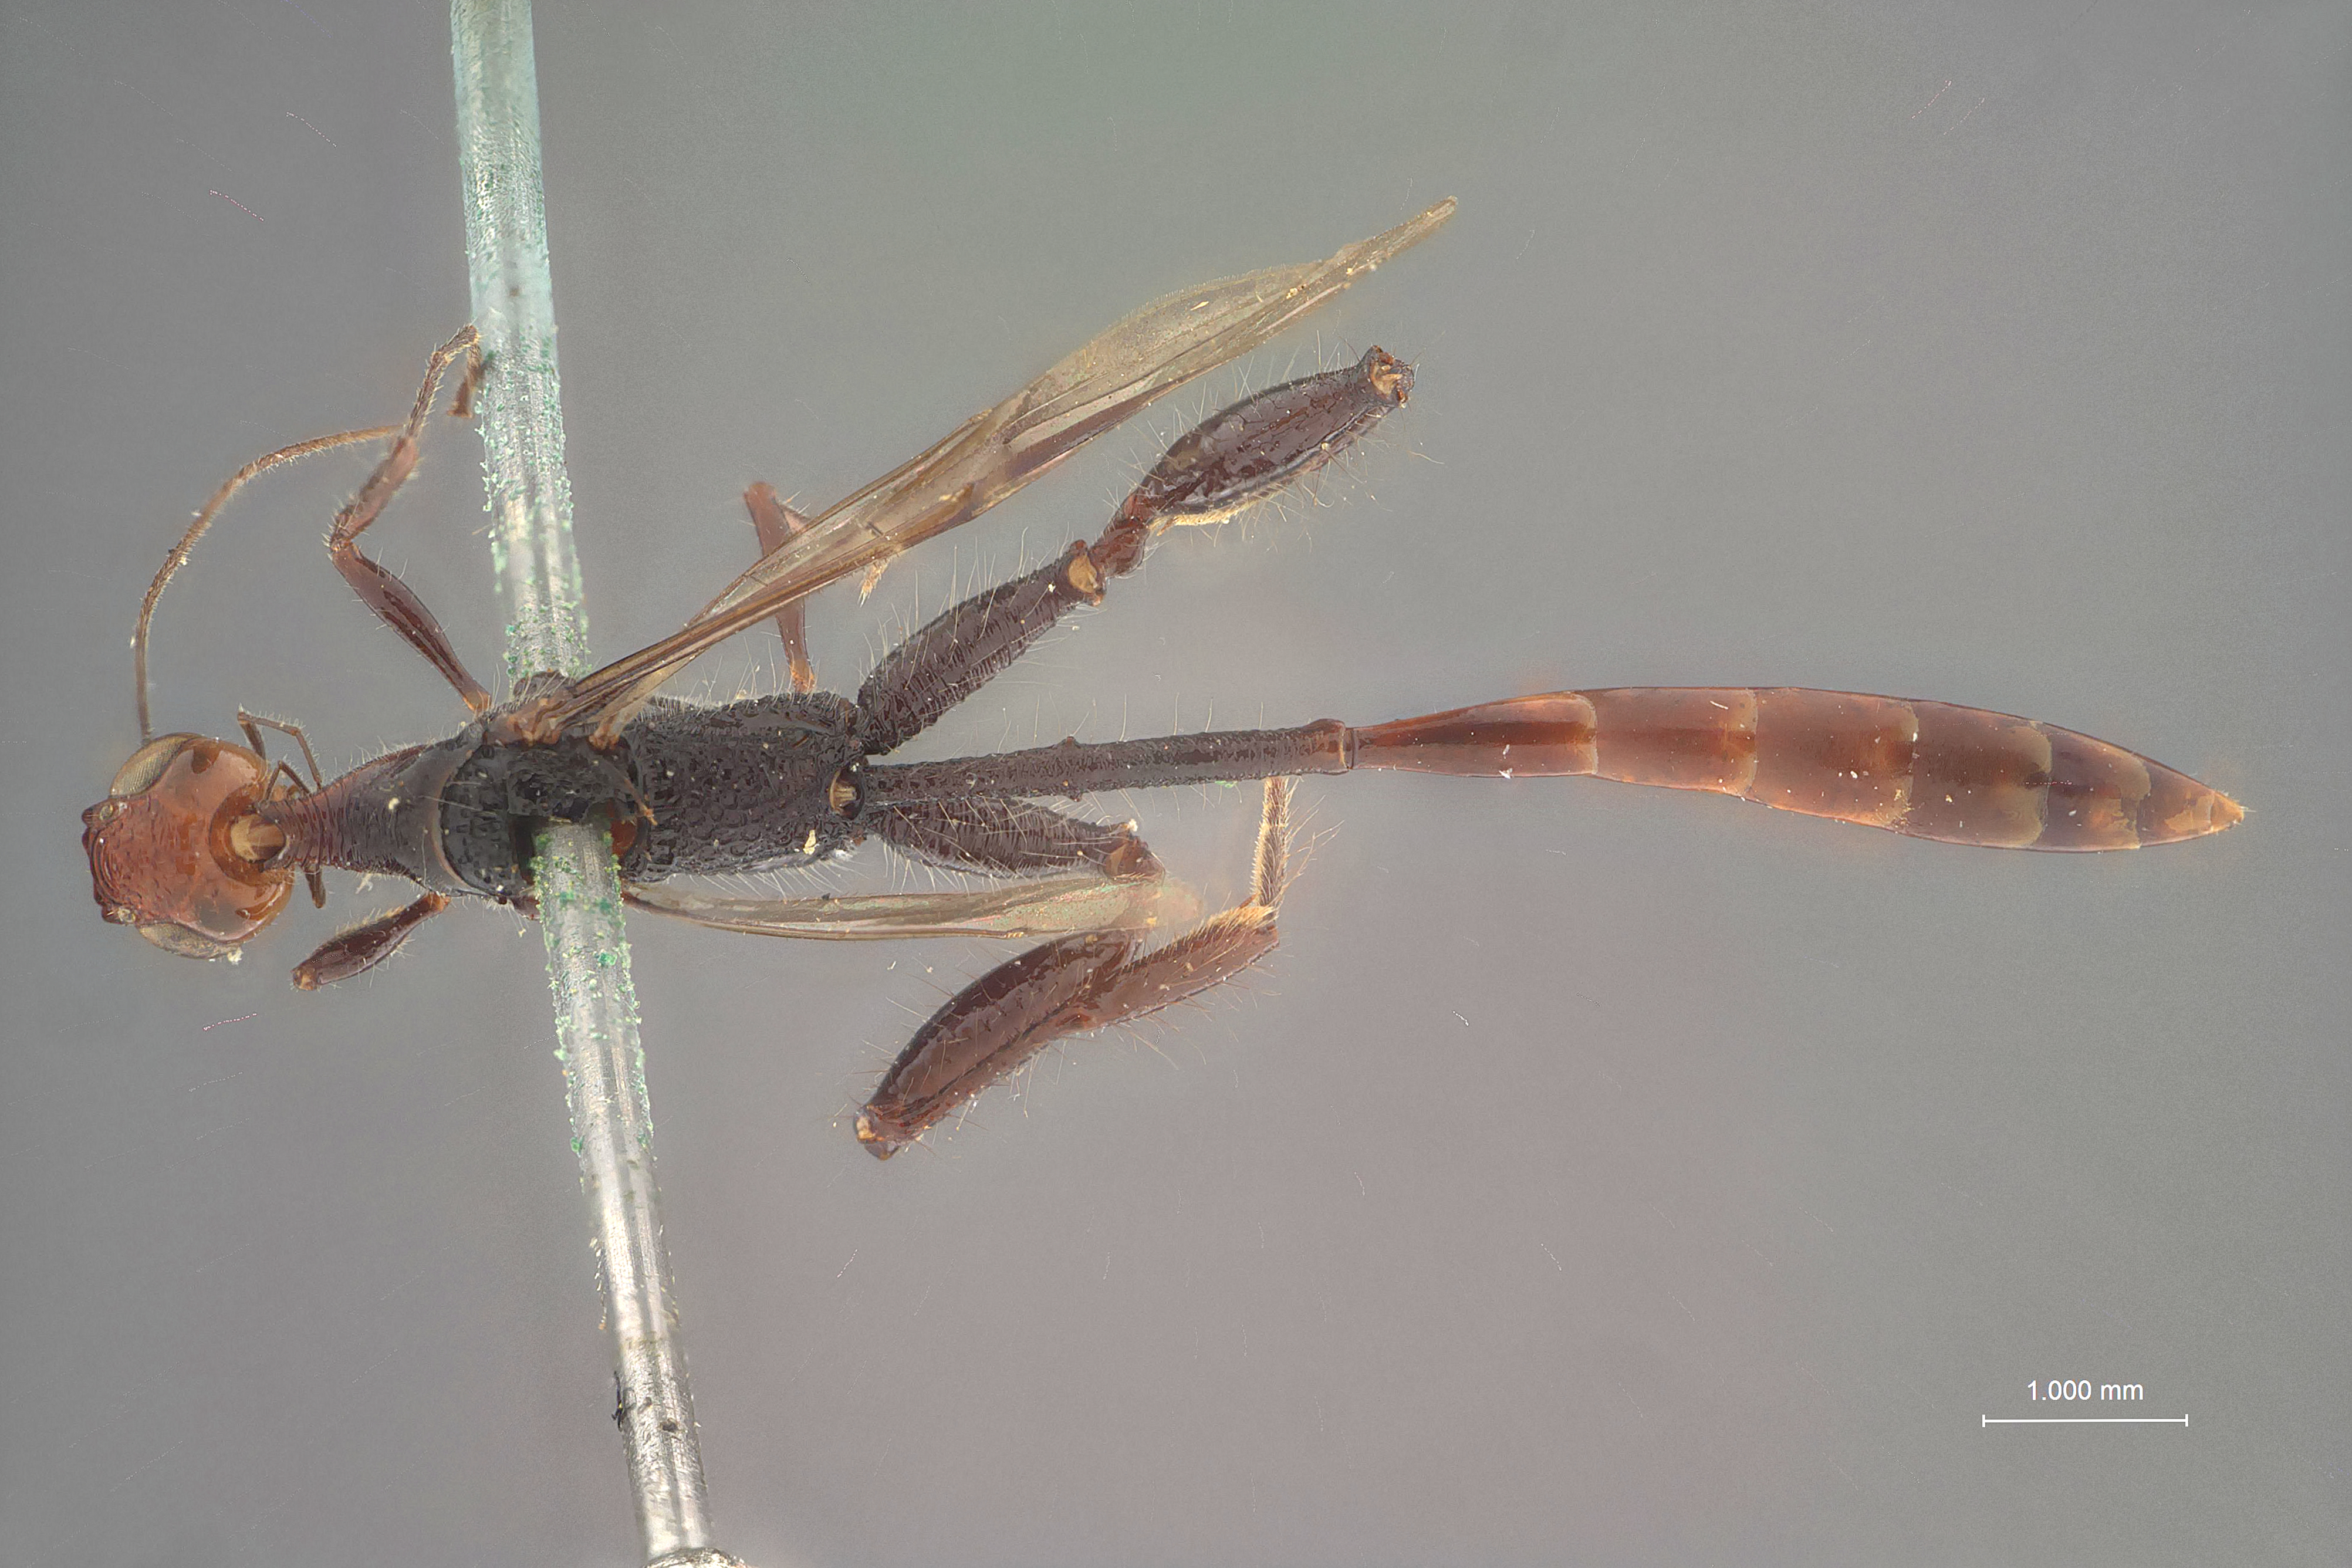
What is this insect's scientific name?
Stephanus linearis
